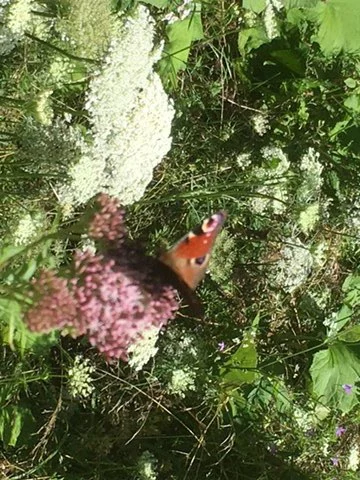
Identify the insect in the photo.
Aglais io
